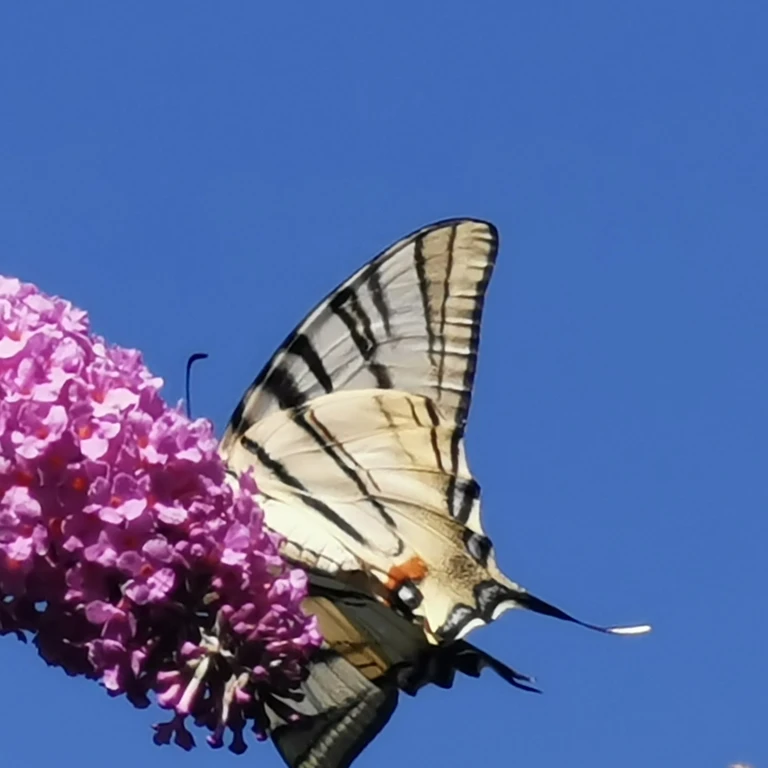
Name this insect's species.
Iphiclides podalirius
